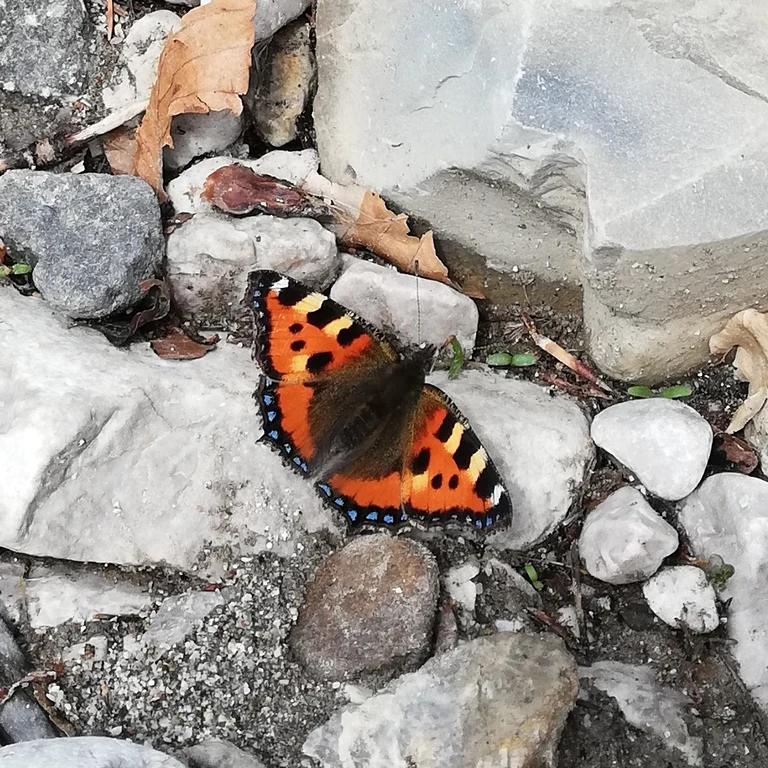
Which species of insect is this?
Aglais urticae
